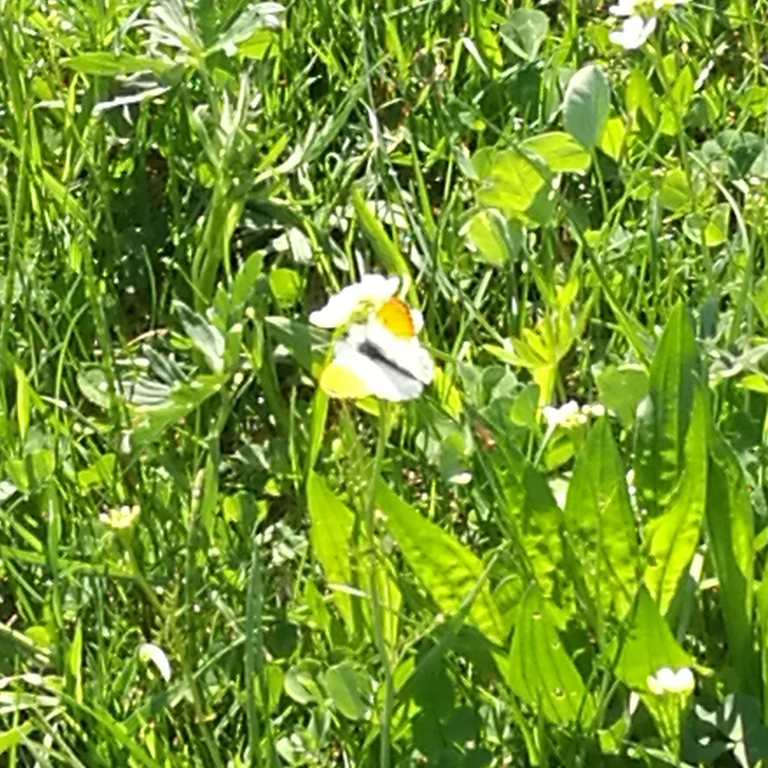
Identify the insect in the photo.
Anthocharis cardamines
